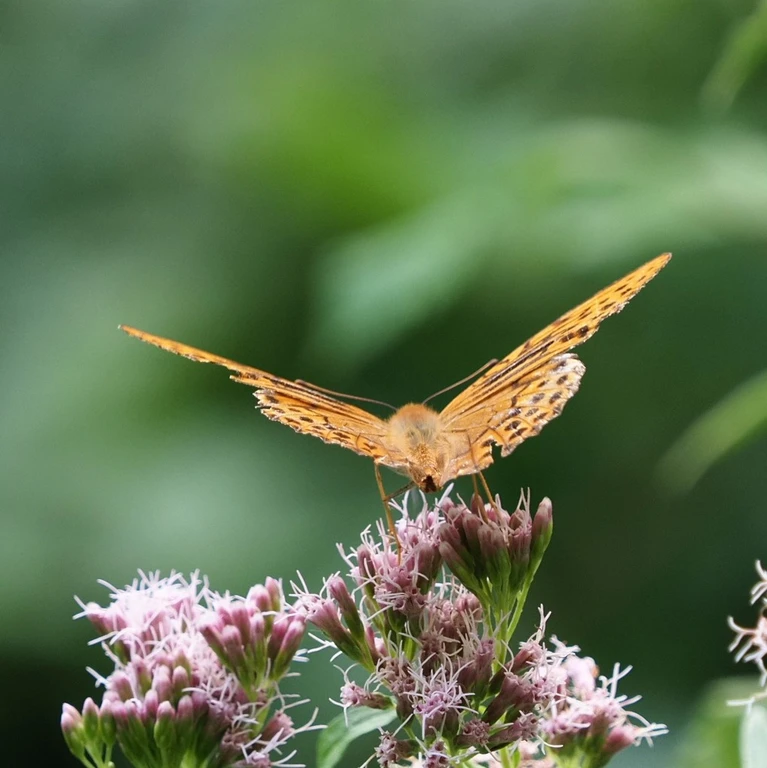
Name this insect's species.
Argynnis paphia
